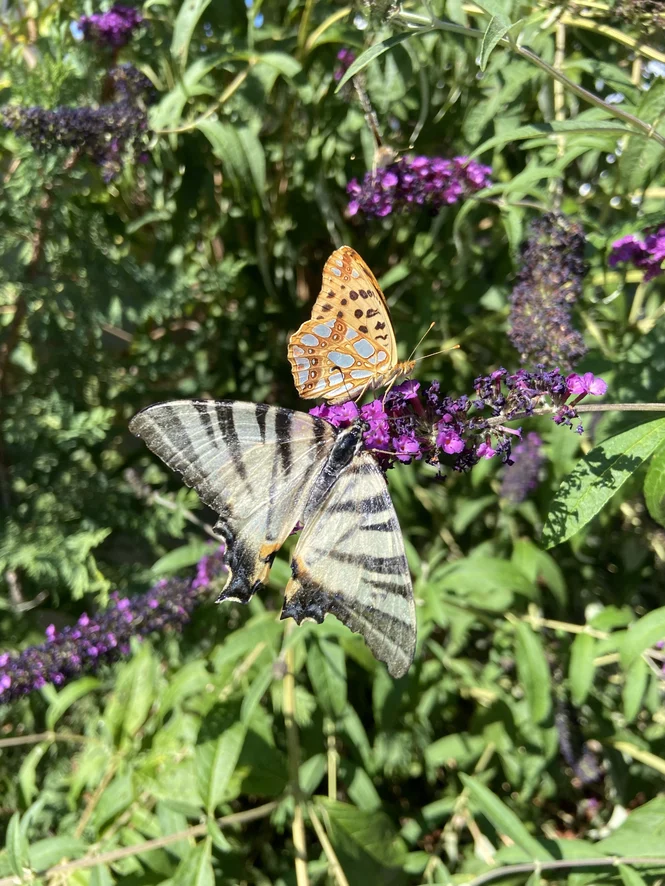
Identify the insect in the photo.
Issoria lathonia
